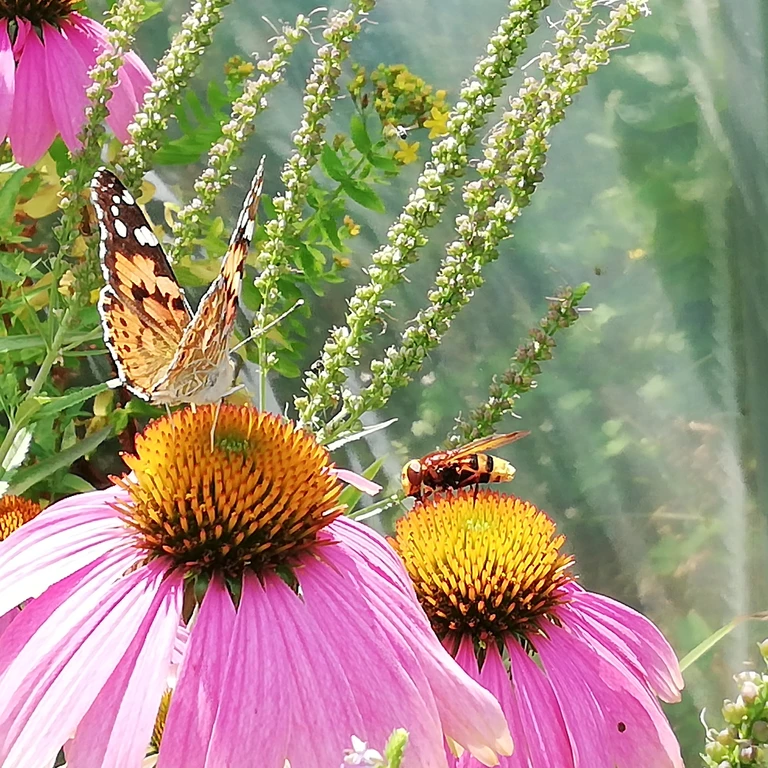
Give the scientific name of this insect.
Vanessa cardui
